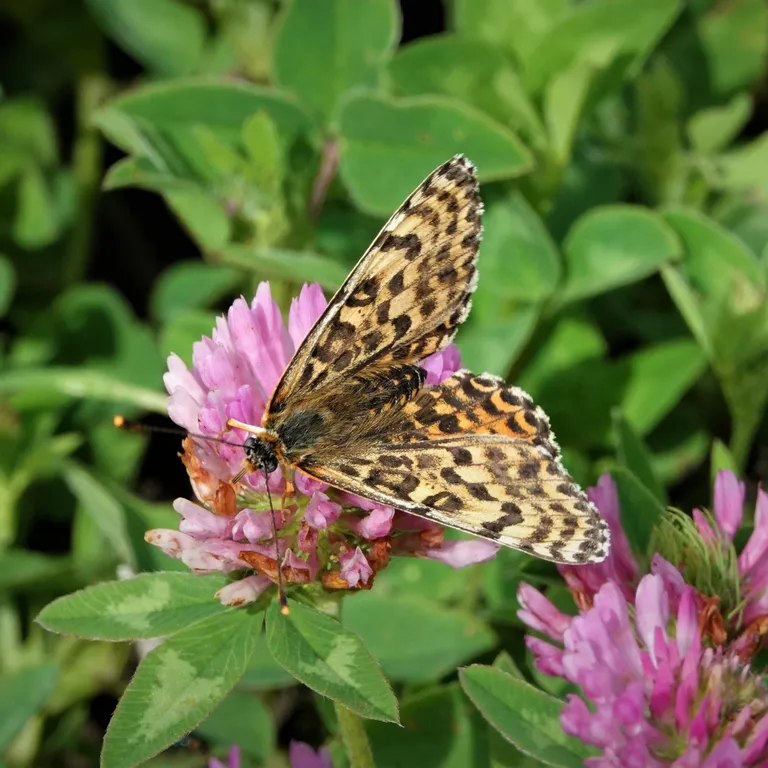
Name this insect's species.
Melitaea didyma
